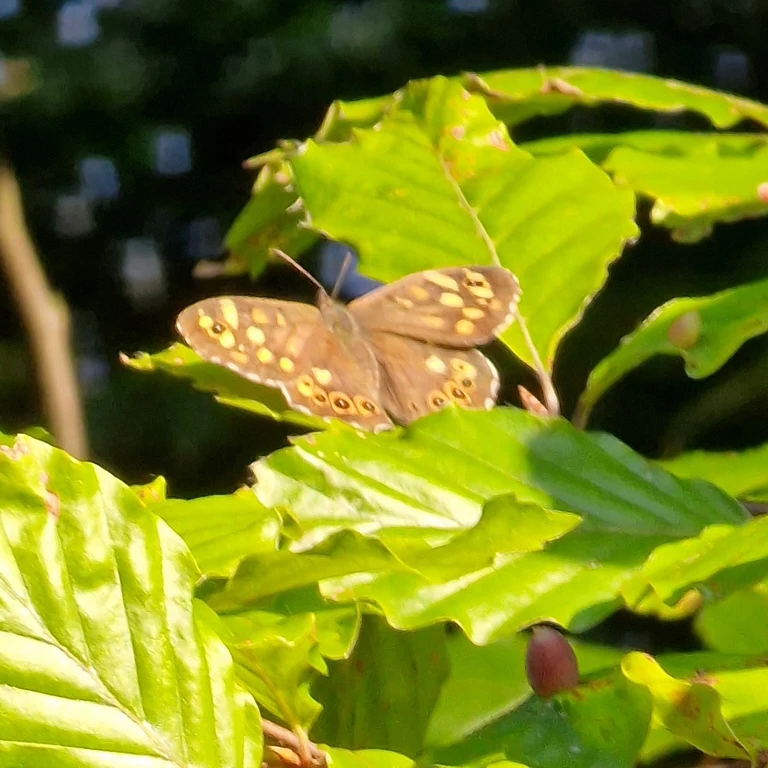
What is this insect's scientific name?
Pararge aegeria
